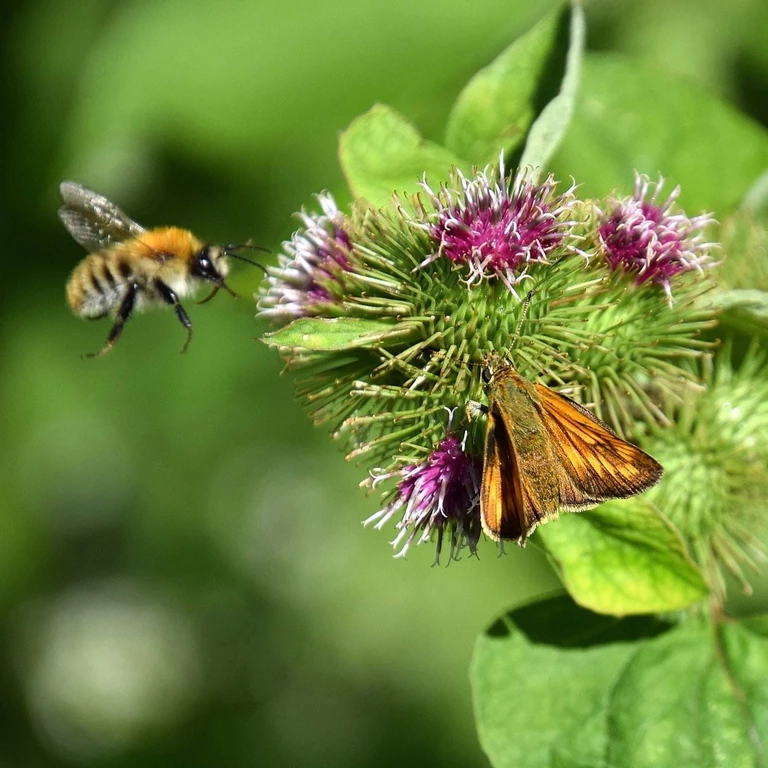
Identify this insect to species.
Ochlodes sylvanus (also Ochlodes venata)
